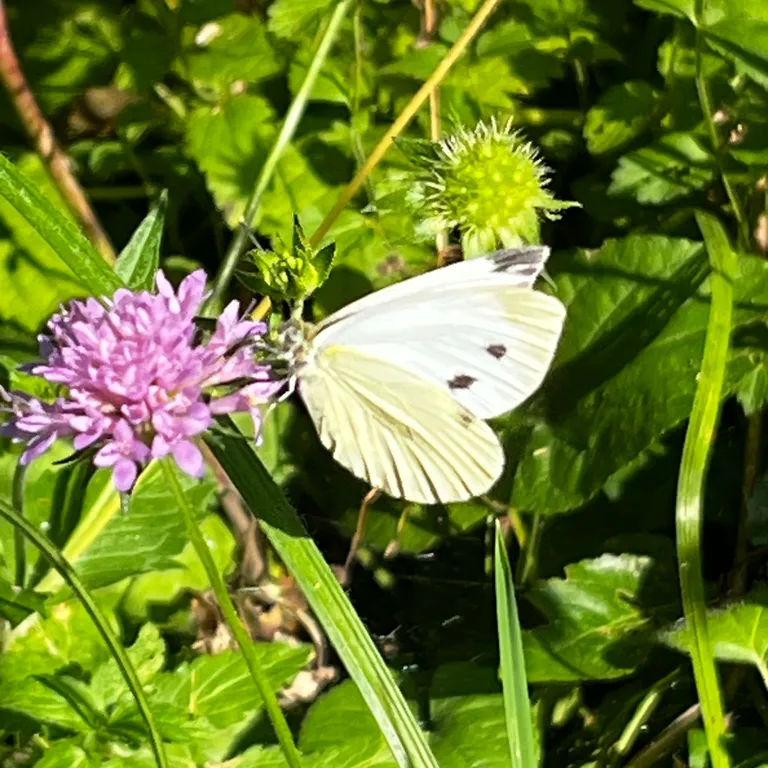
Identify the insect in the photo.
Pieris napi
